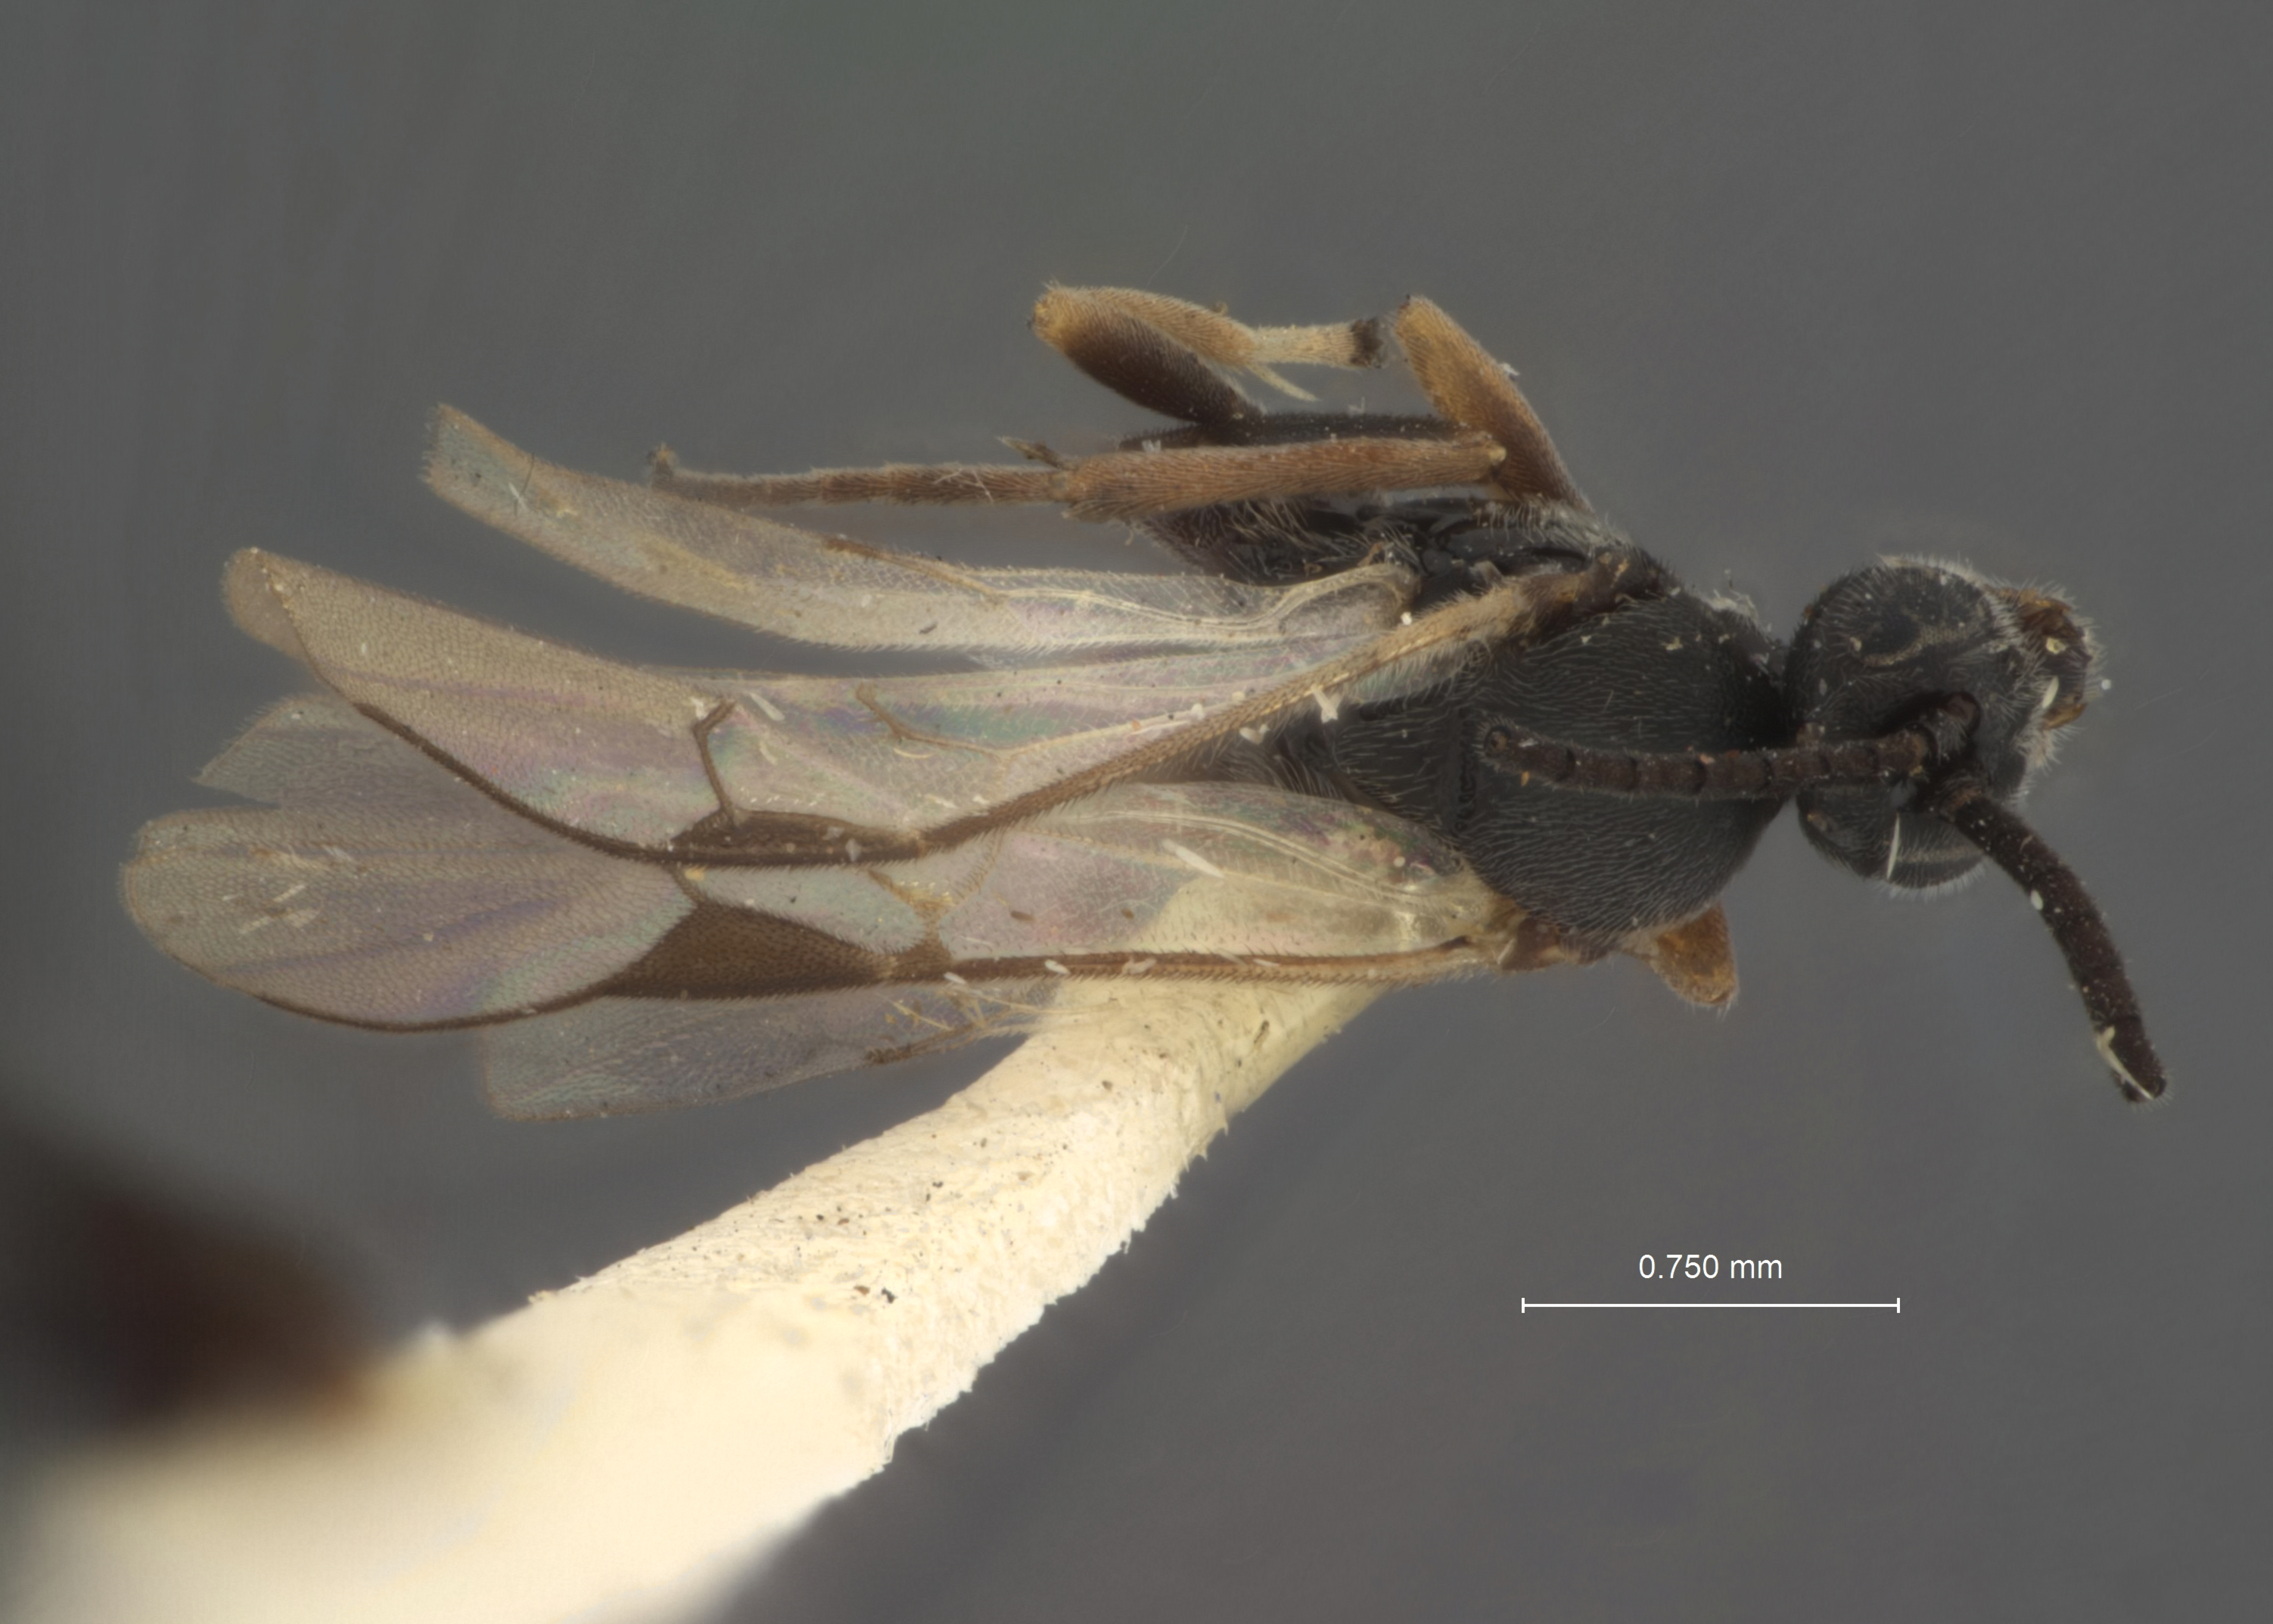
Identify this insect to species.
Apanteles miantonomoi
